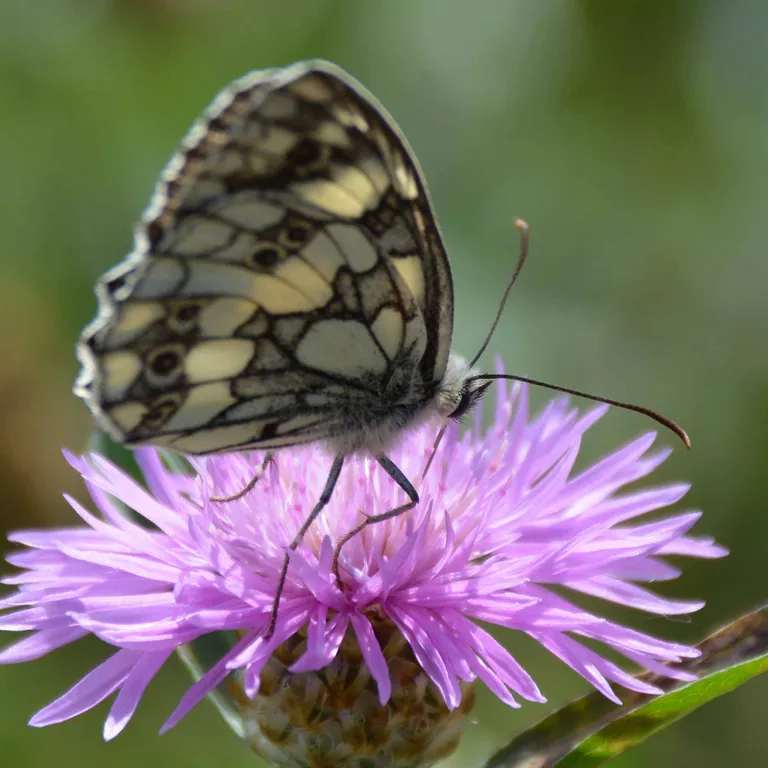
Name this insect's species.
Melanargia galathea
